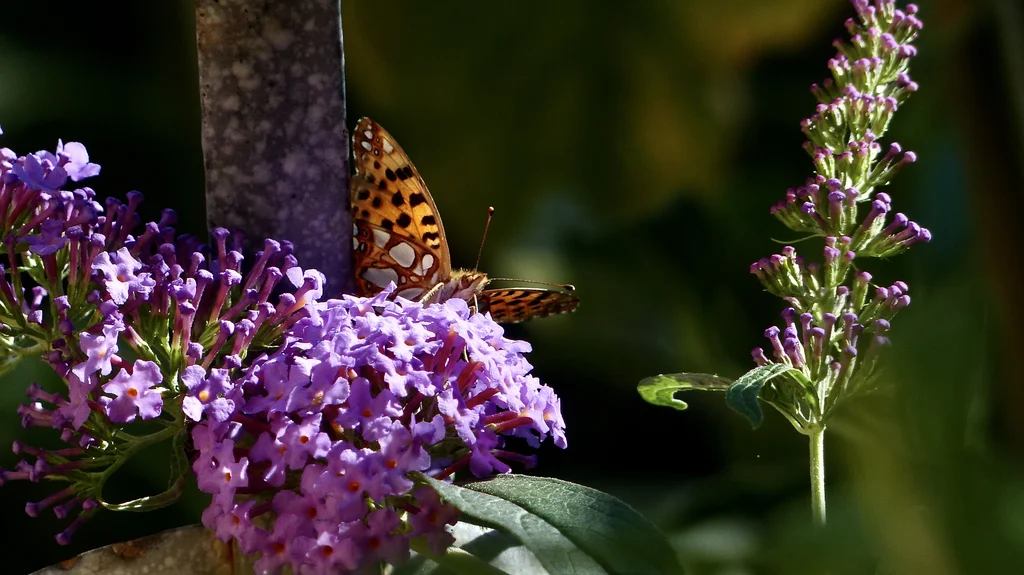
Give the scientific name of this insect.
Issoria lathonia
